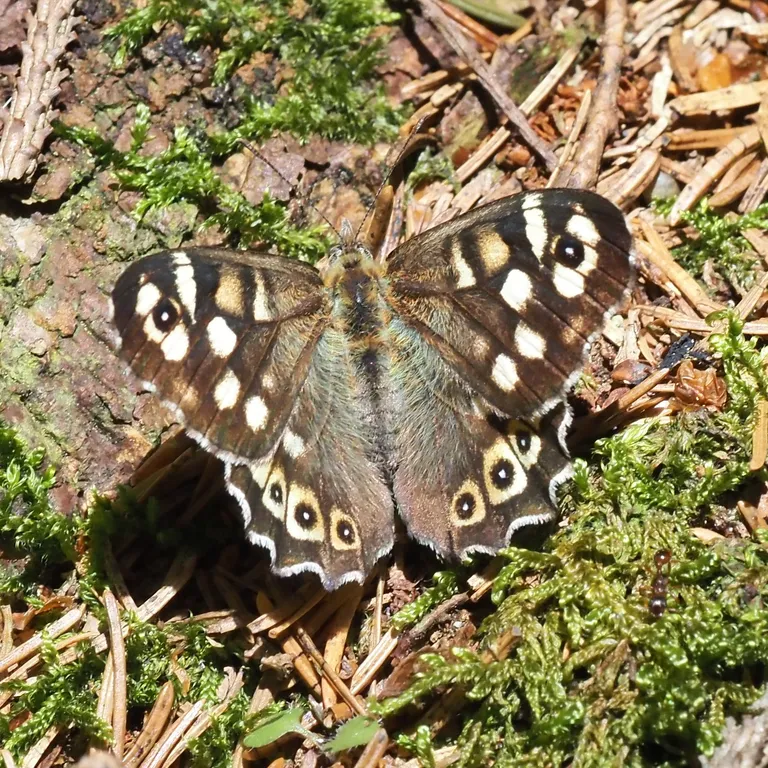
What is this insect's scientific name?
Pararge aegeria
